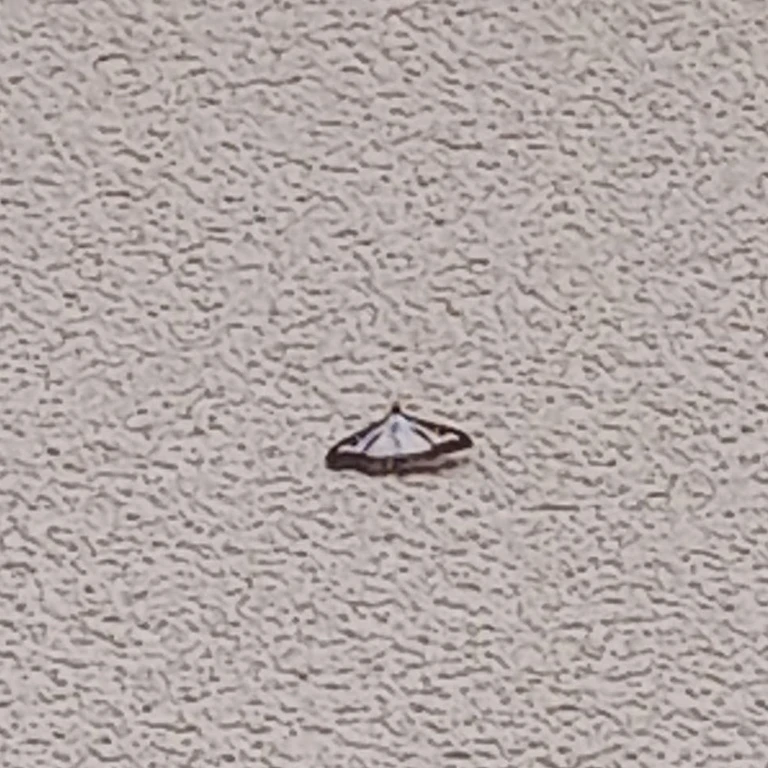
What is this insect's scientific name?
Cydalima perspectalis
